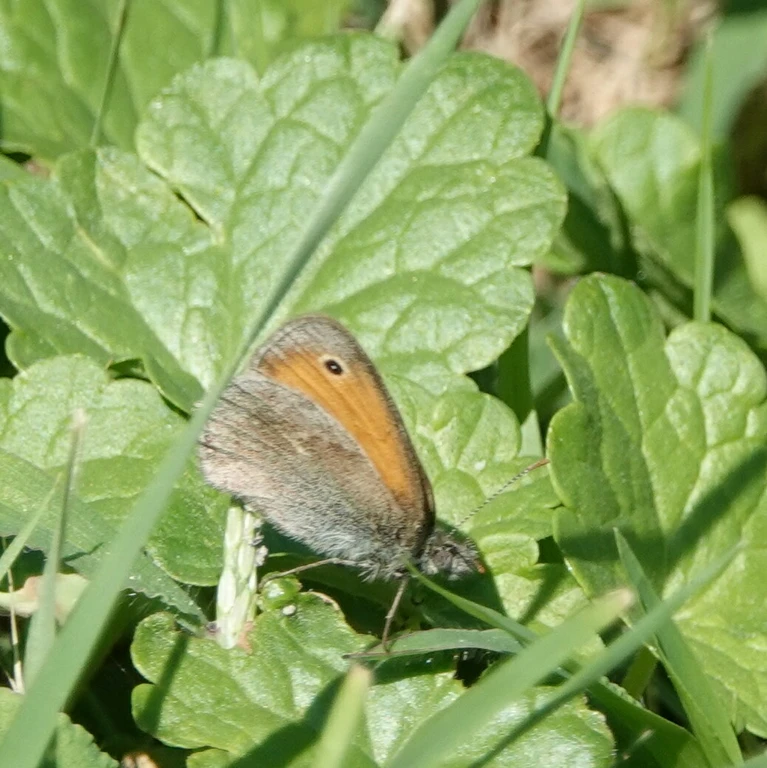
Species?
Coenonympha pamphilus
